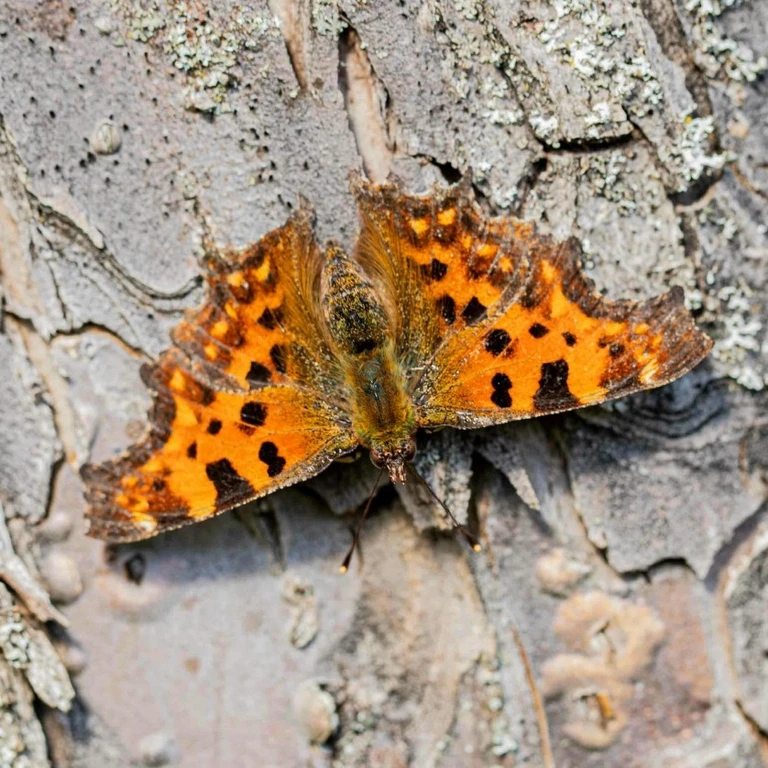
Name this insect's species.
Polygonia c-album
